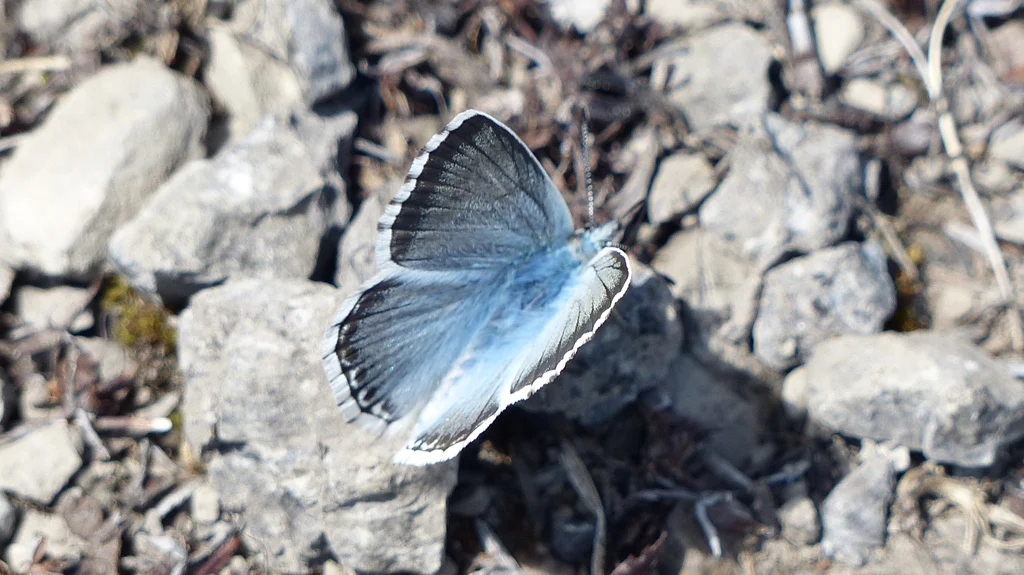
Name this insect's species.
Lysandra coridon
